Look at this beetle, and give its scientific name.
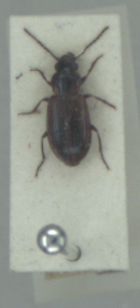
Dicheirotrichus cognatus
